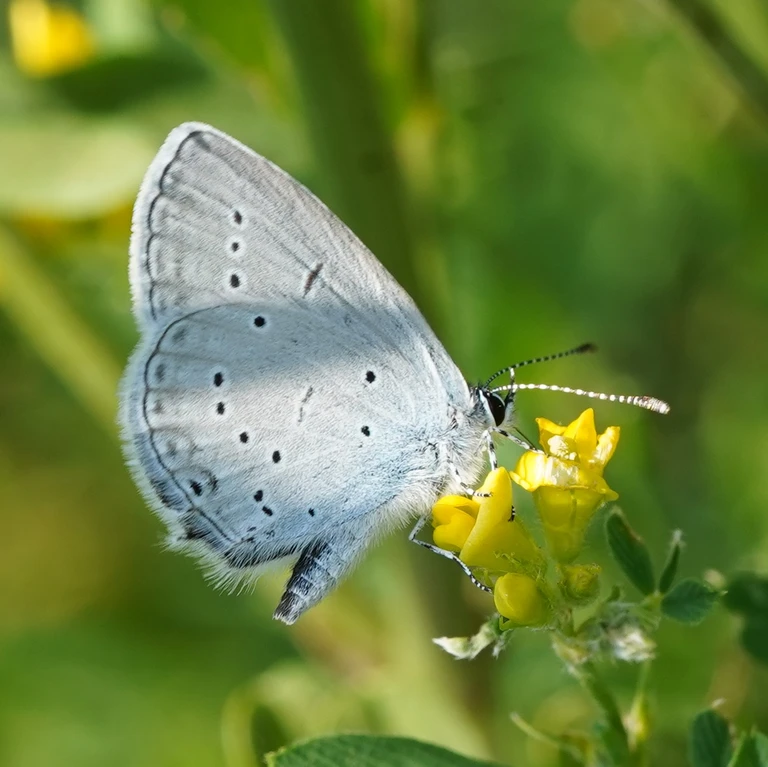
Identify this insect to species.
Cupido decolorata (also Elkalyce decolorata)
